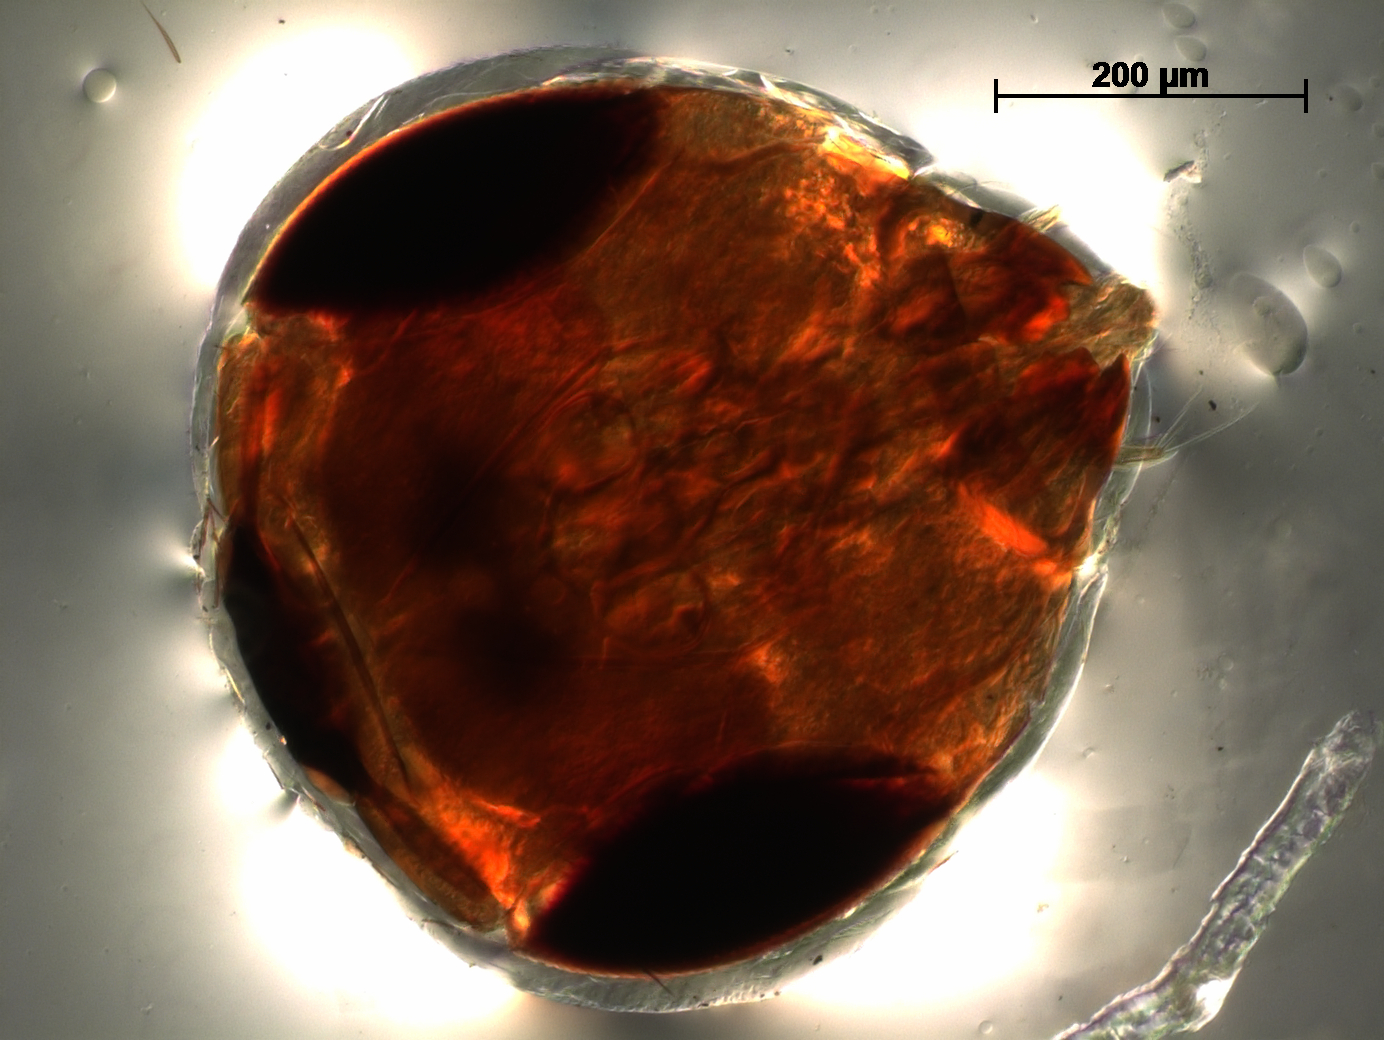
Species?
Tetrastichus bicolor
